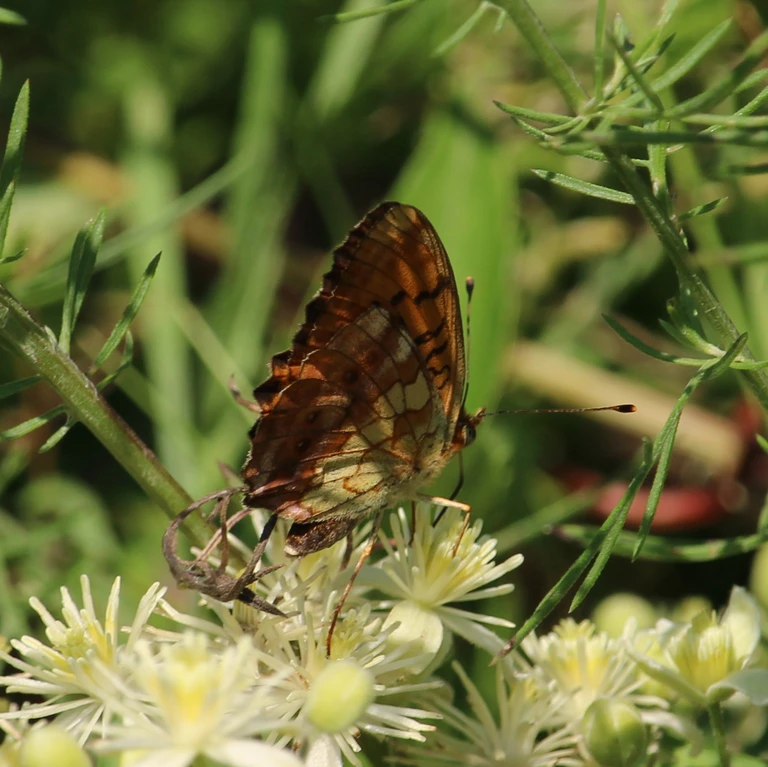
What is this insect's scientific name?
Brenthis daphne
